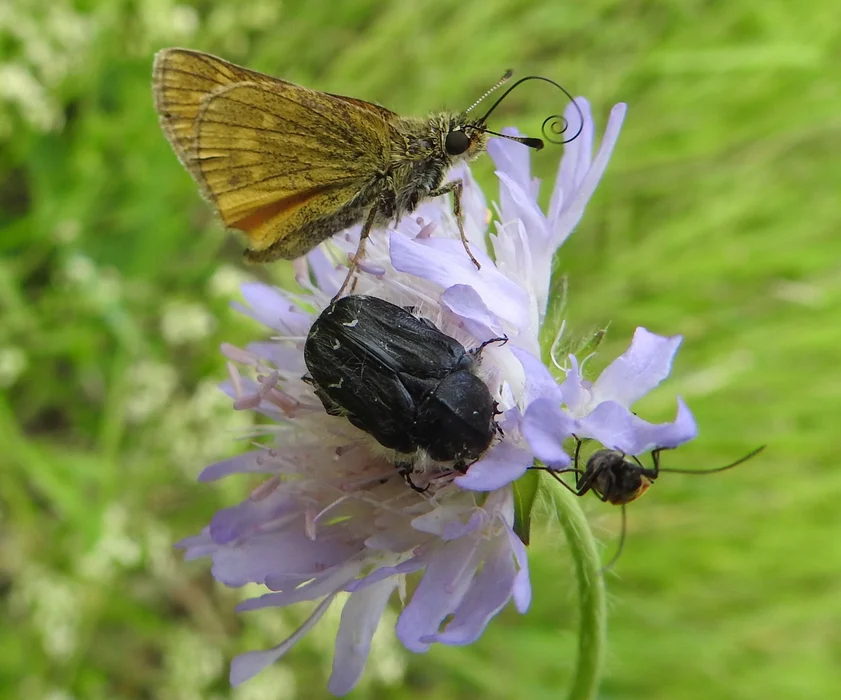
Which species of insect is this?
Ochlodes sylvanus (also Ochlodes venata)
